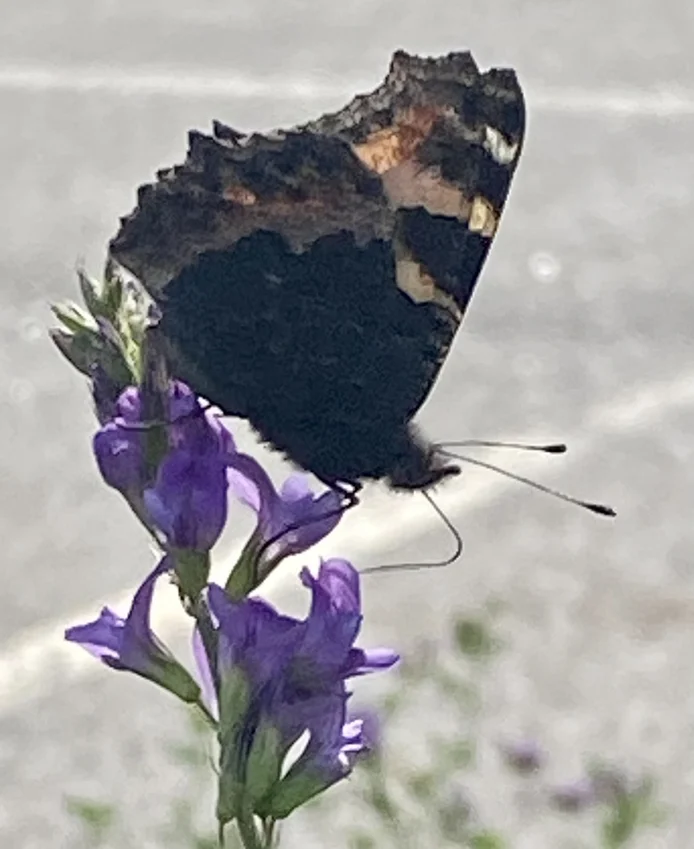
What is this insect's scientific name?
Aglais urticae
